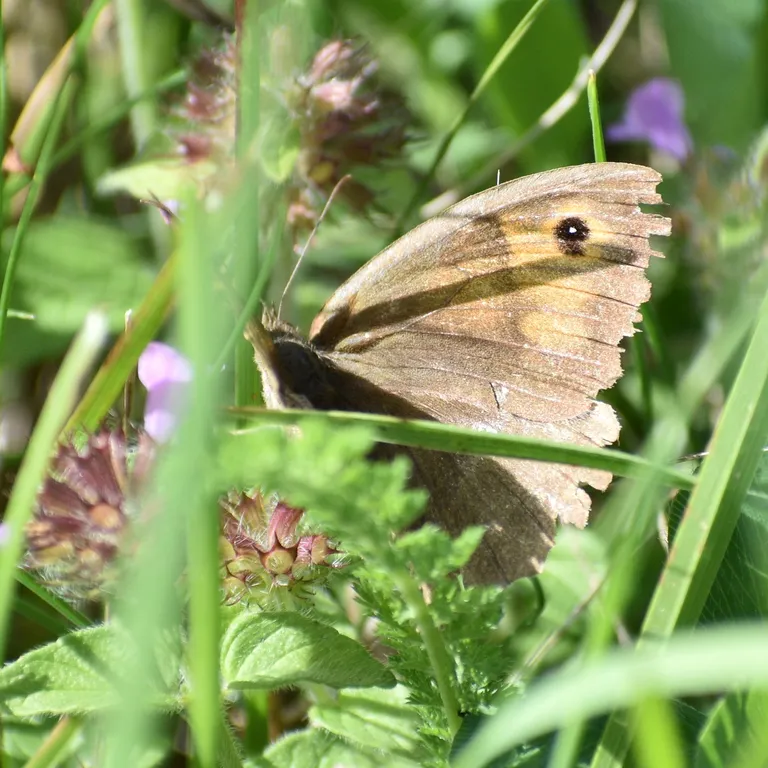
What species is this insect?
Maniola jurtina
